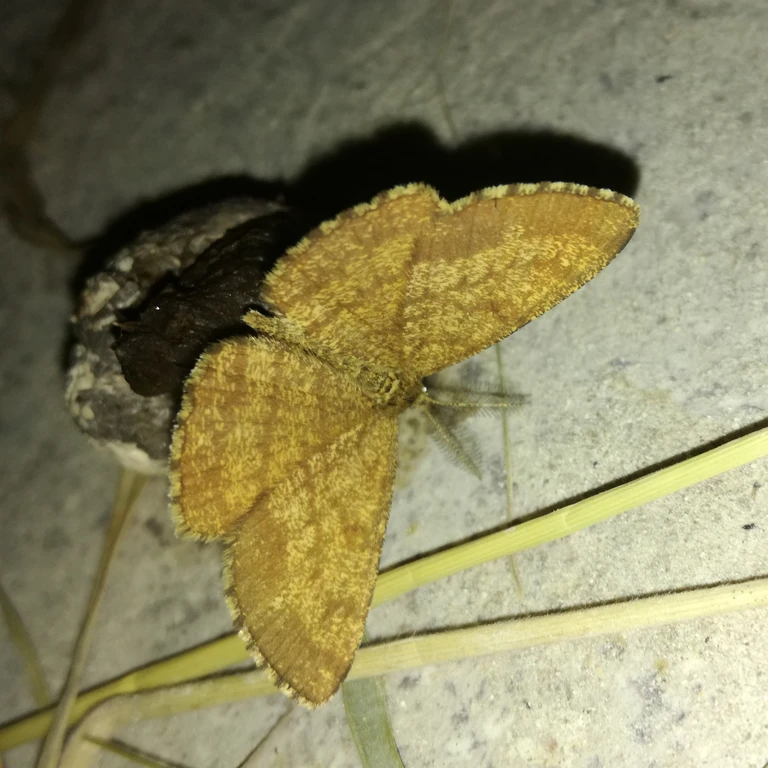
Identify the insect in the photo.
Ematurga atomaria
